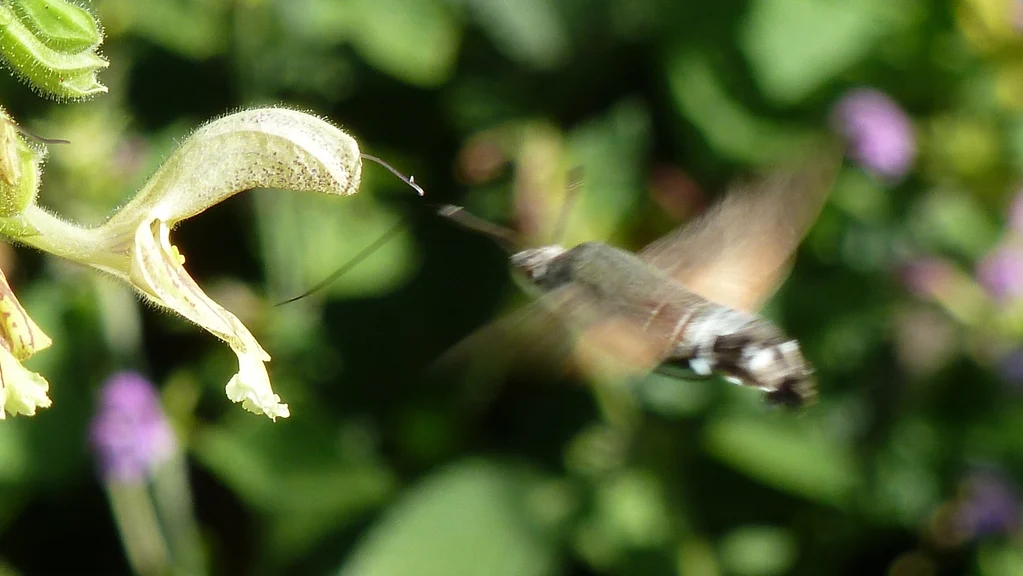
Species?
Macroglossum stellatarum
